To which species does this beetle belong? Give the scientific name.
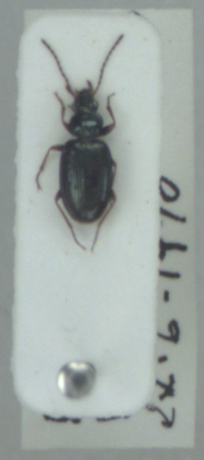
Bembidion deletum
